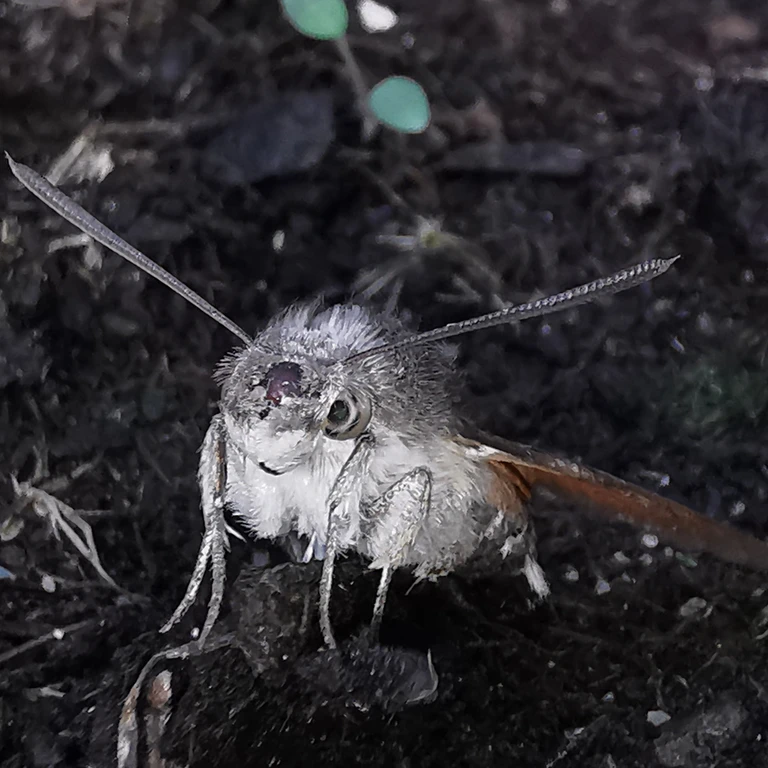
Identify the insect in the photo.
Macroglossum stellatarum
